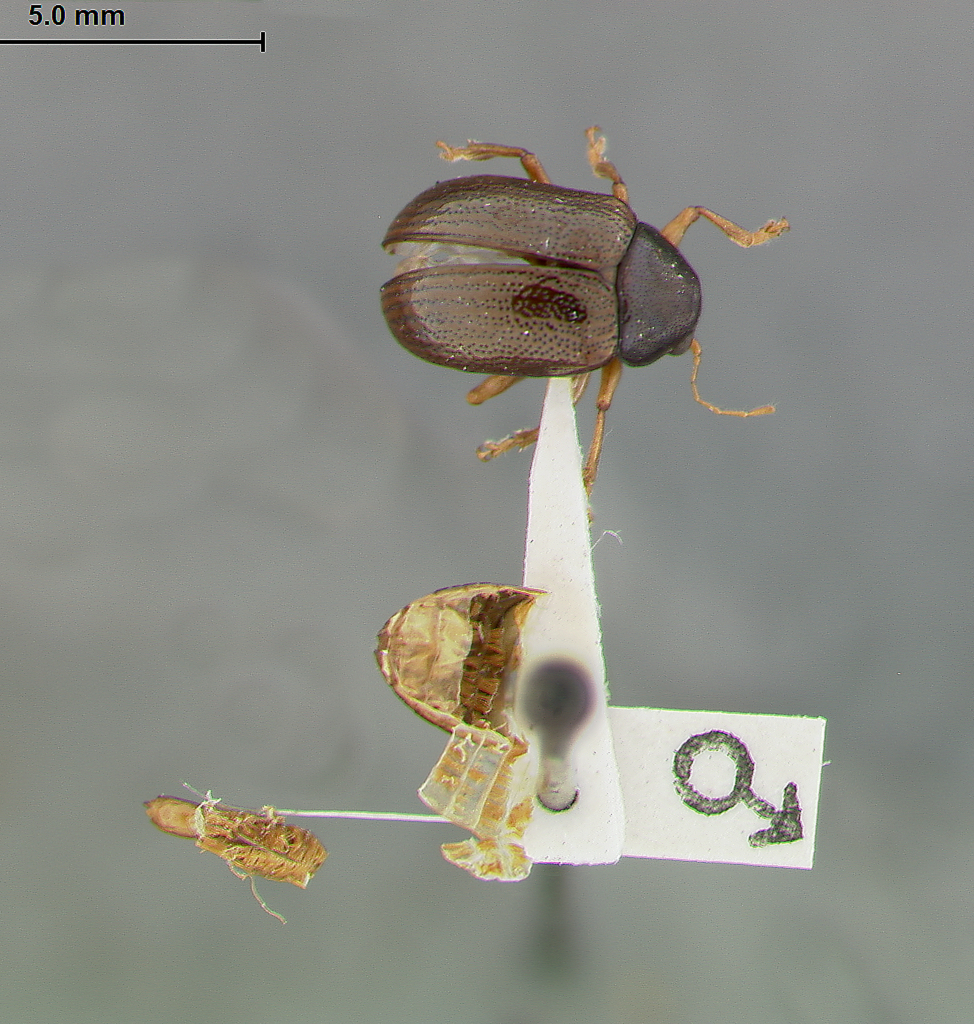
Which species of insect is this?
Rhabdopterus spiculatus
